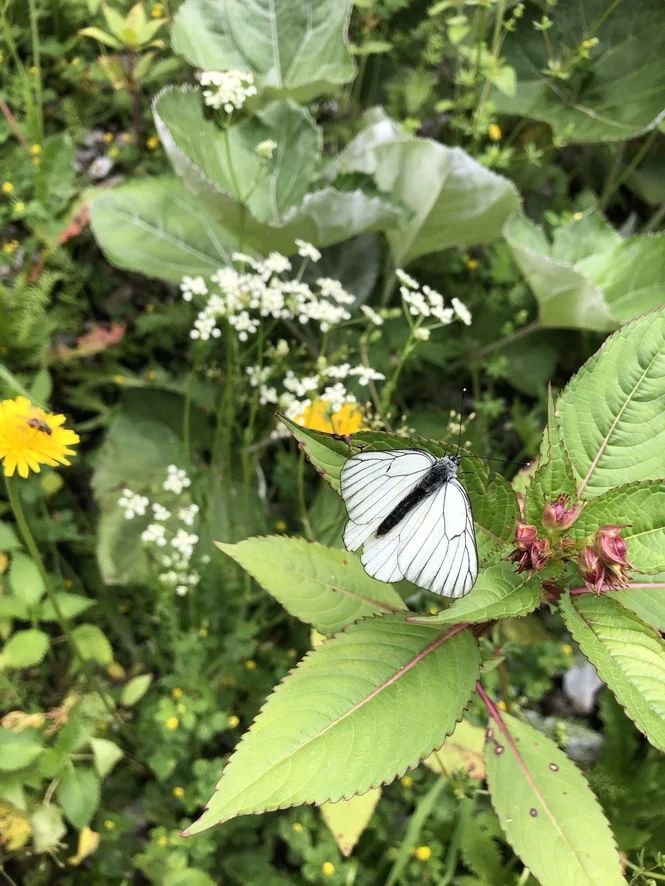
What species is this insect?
Aporia crataegi
